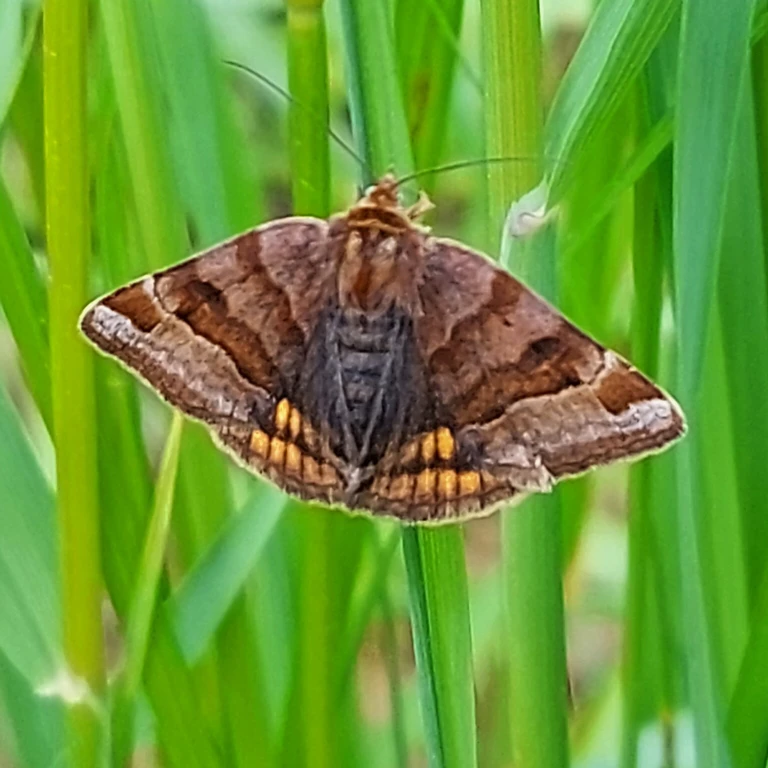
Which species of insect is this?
Euclidia glyphica
